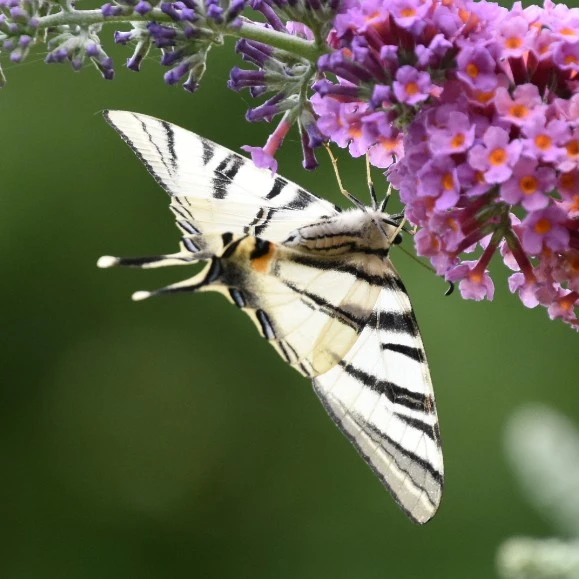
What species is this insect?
Iphiclides podalirius
